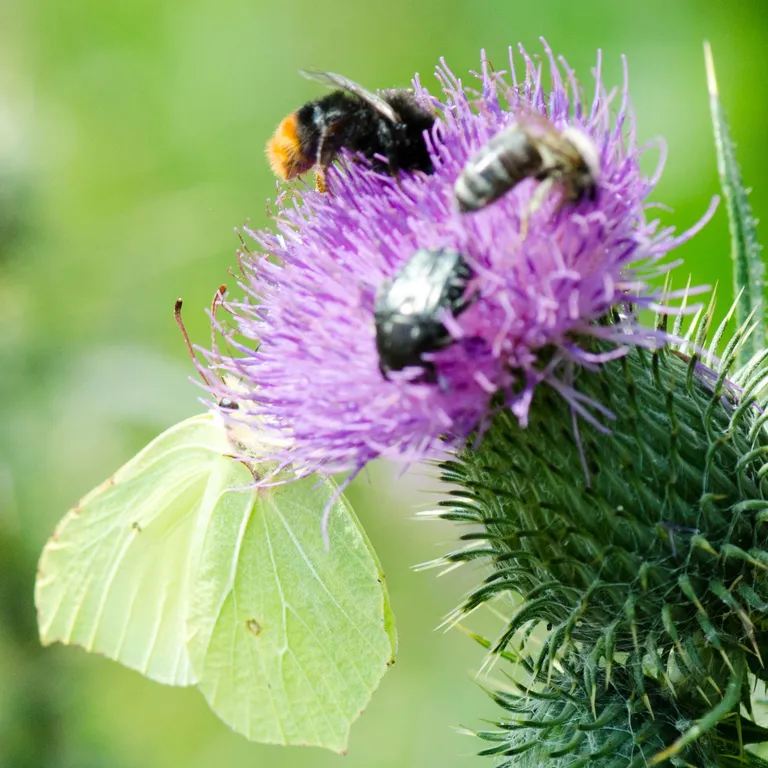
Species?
Gonepteryx rhamni
